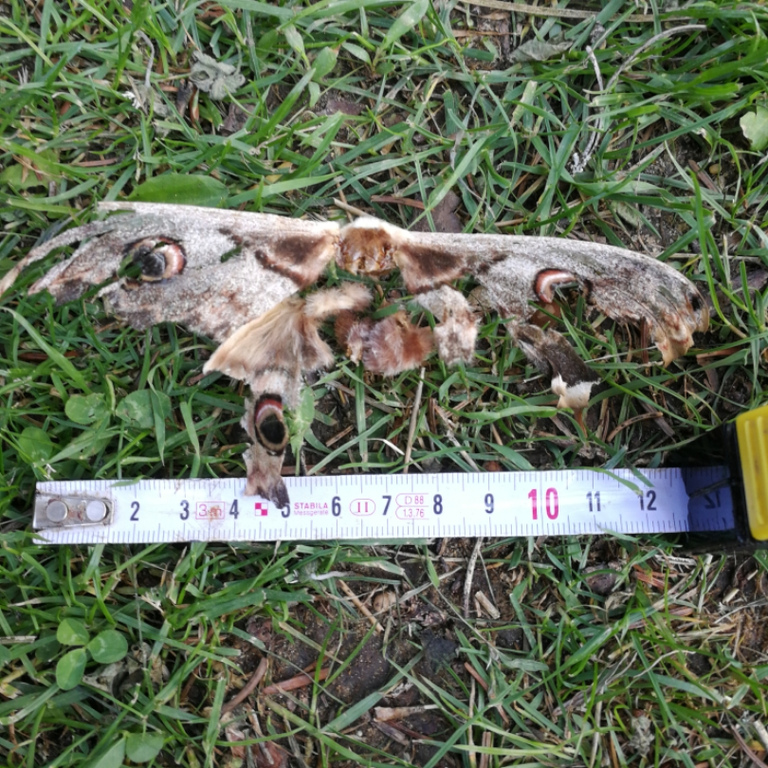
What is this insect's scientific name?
Saturnia pyri
